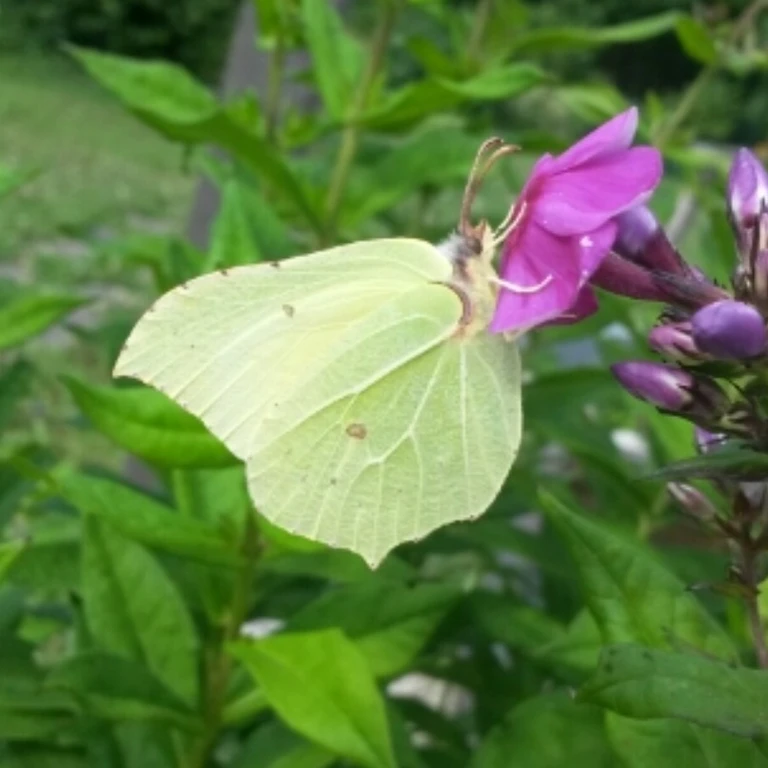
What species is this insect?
Gonepteryx rhamni
